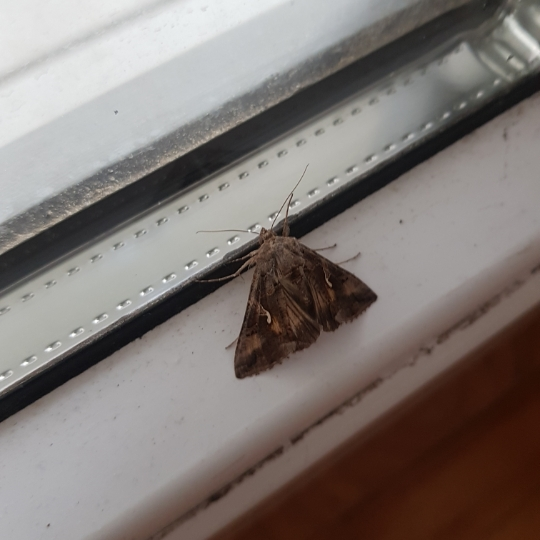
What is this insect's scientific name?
Autographa gamma
